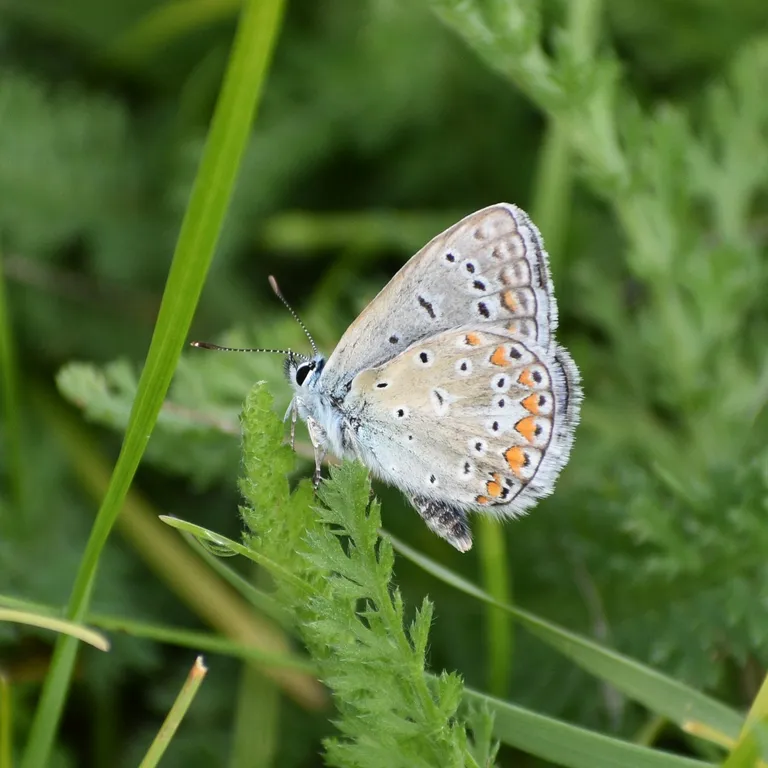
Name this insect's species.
Polyommatus icarus
